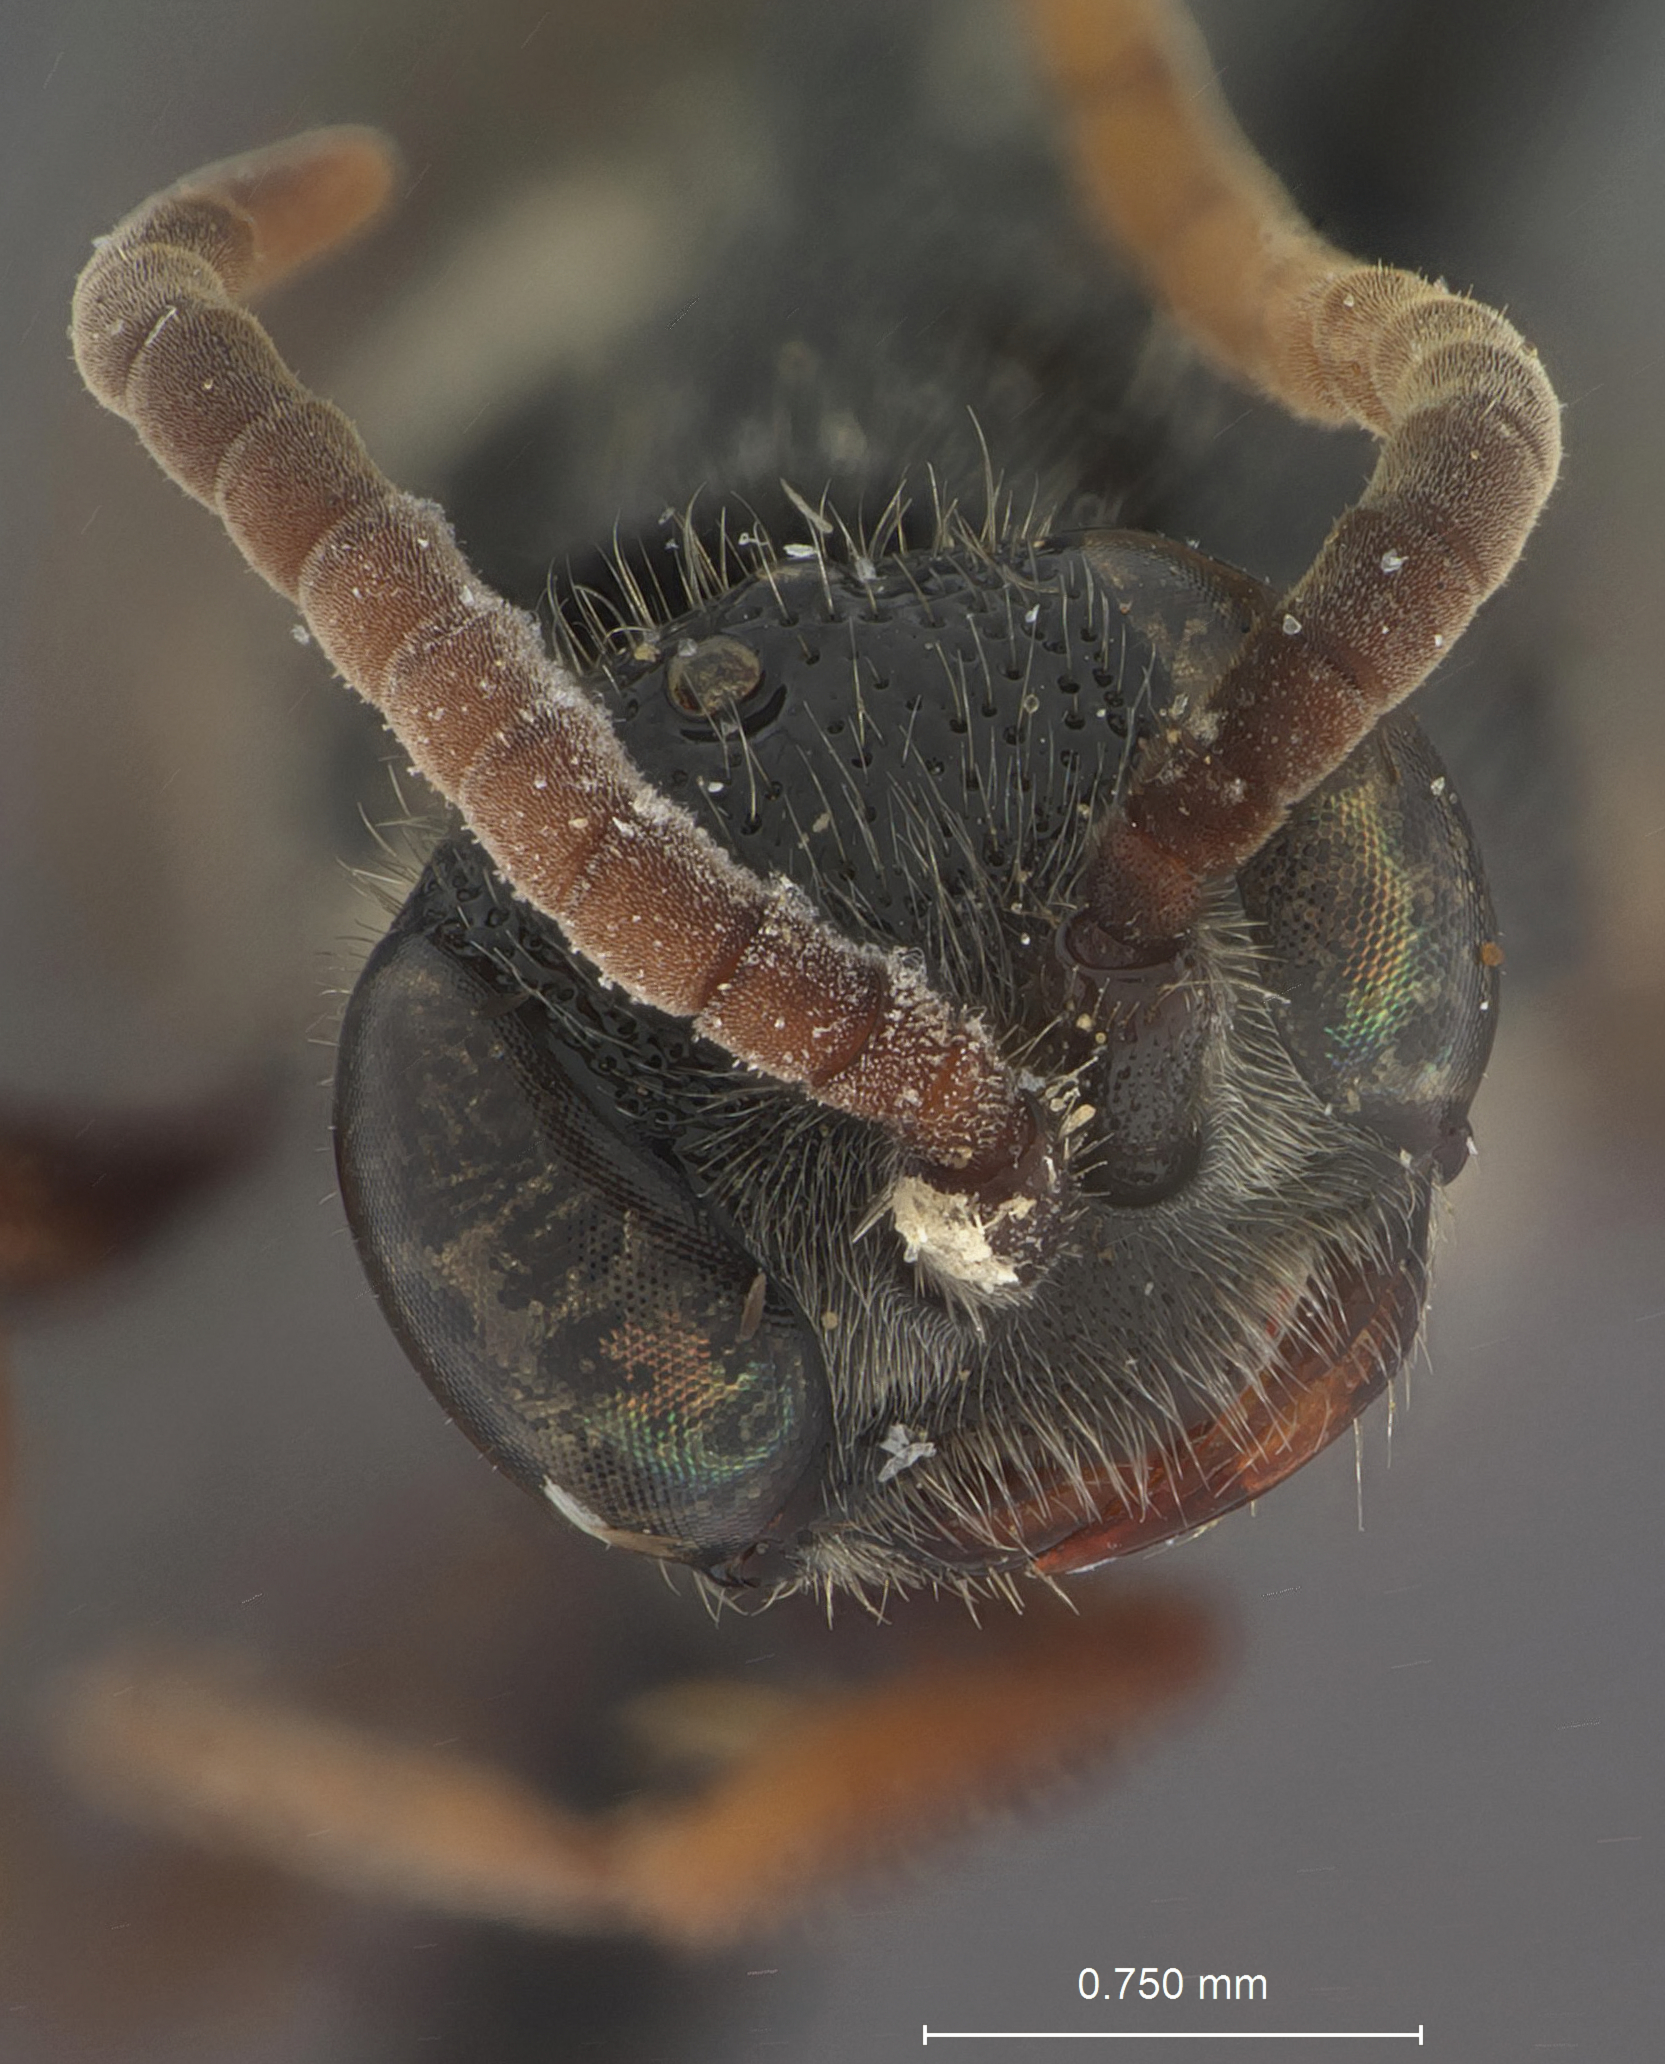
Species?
Krombeinia veraruzae
